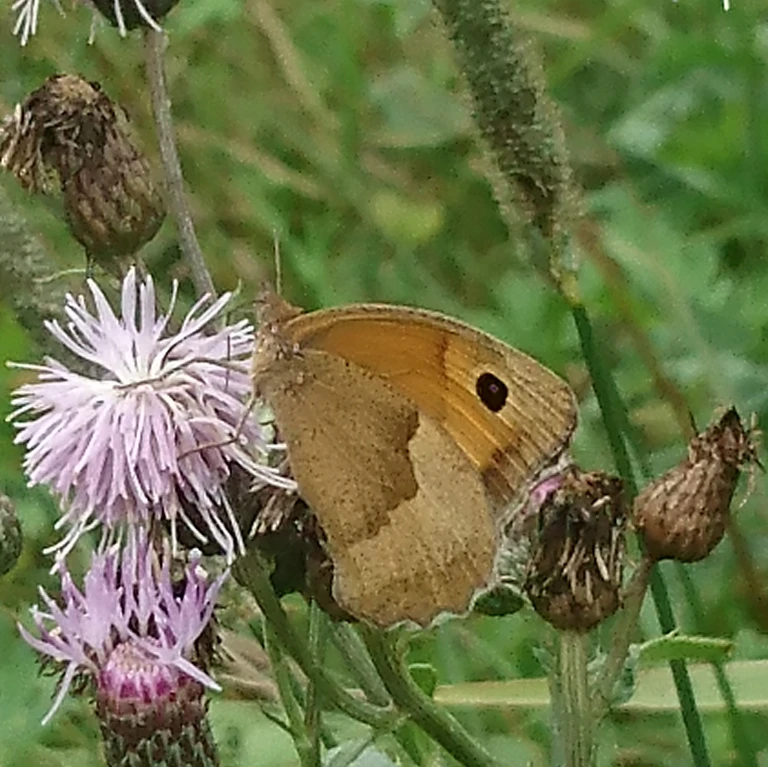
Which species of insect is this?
Maniola jurtina
